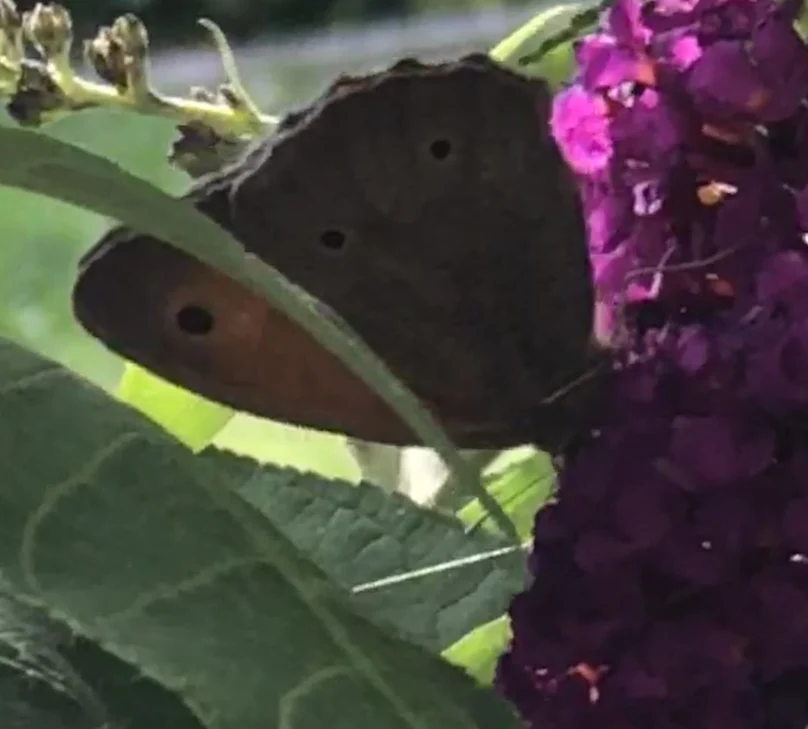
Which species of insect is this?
Maniola jurtina
